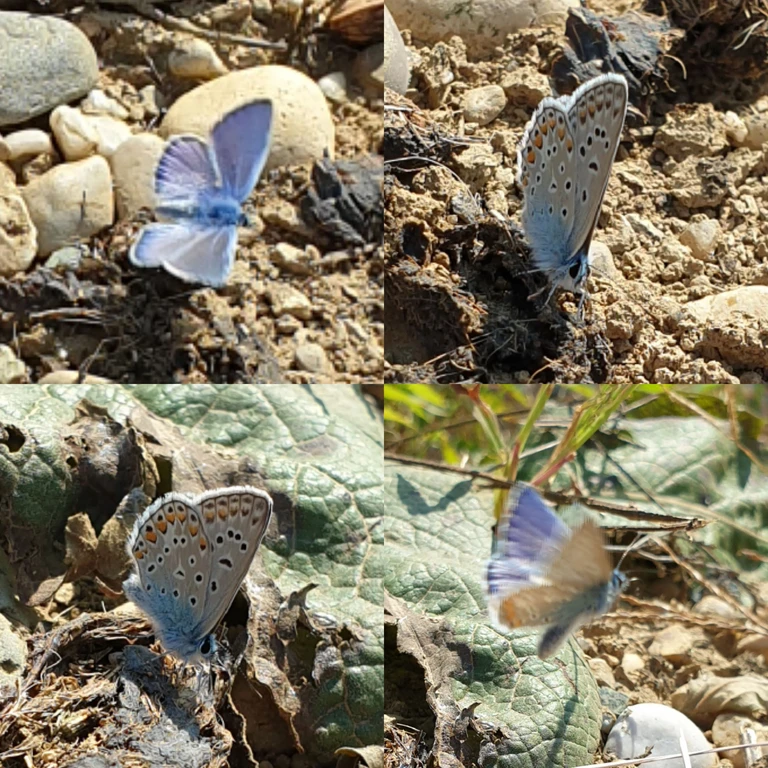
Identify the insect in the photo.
Polyommatus icarus
